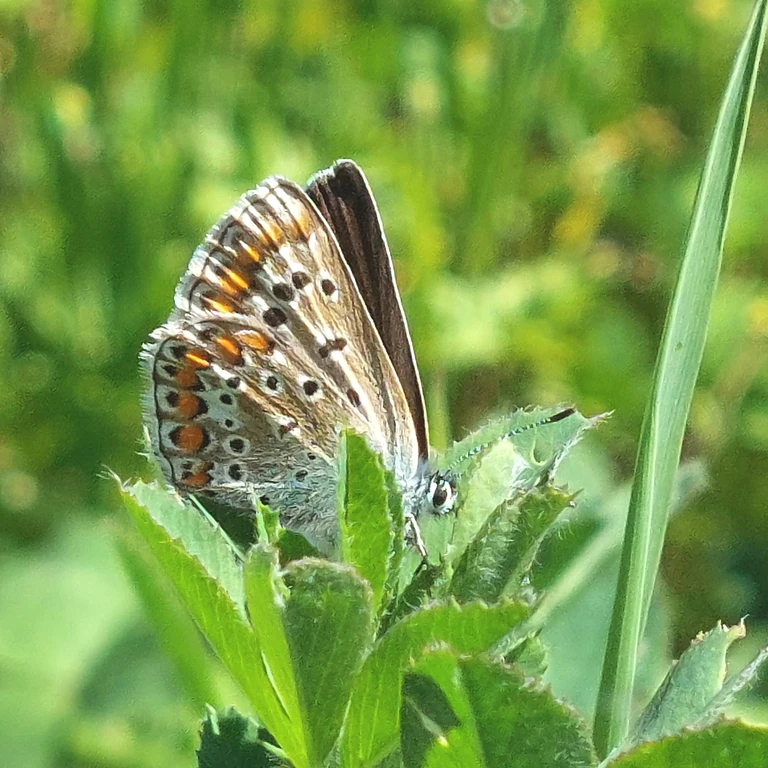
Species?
Polyommatus icarus
